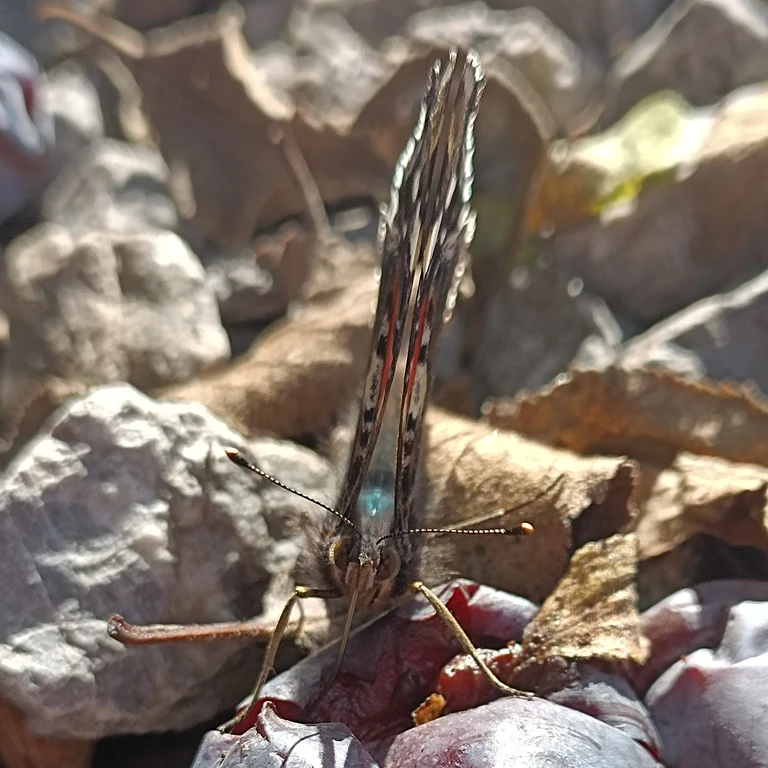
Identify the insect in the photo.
Vanessa atalanta
